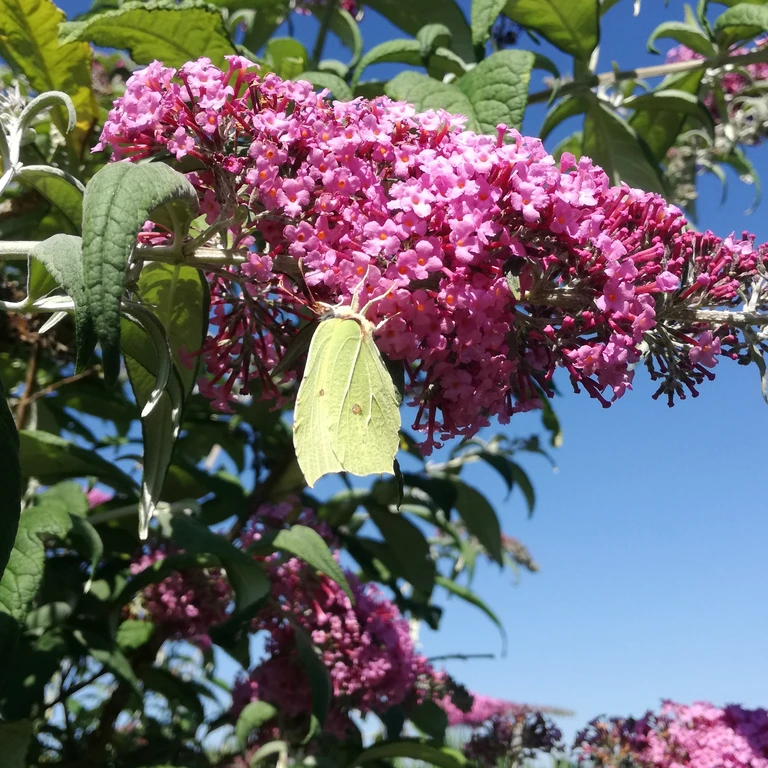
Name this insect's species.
Gonepteryx rhamni
